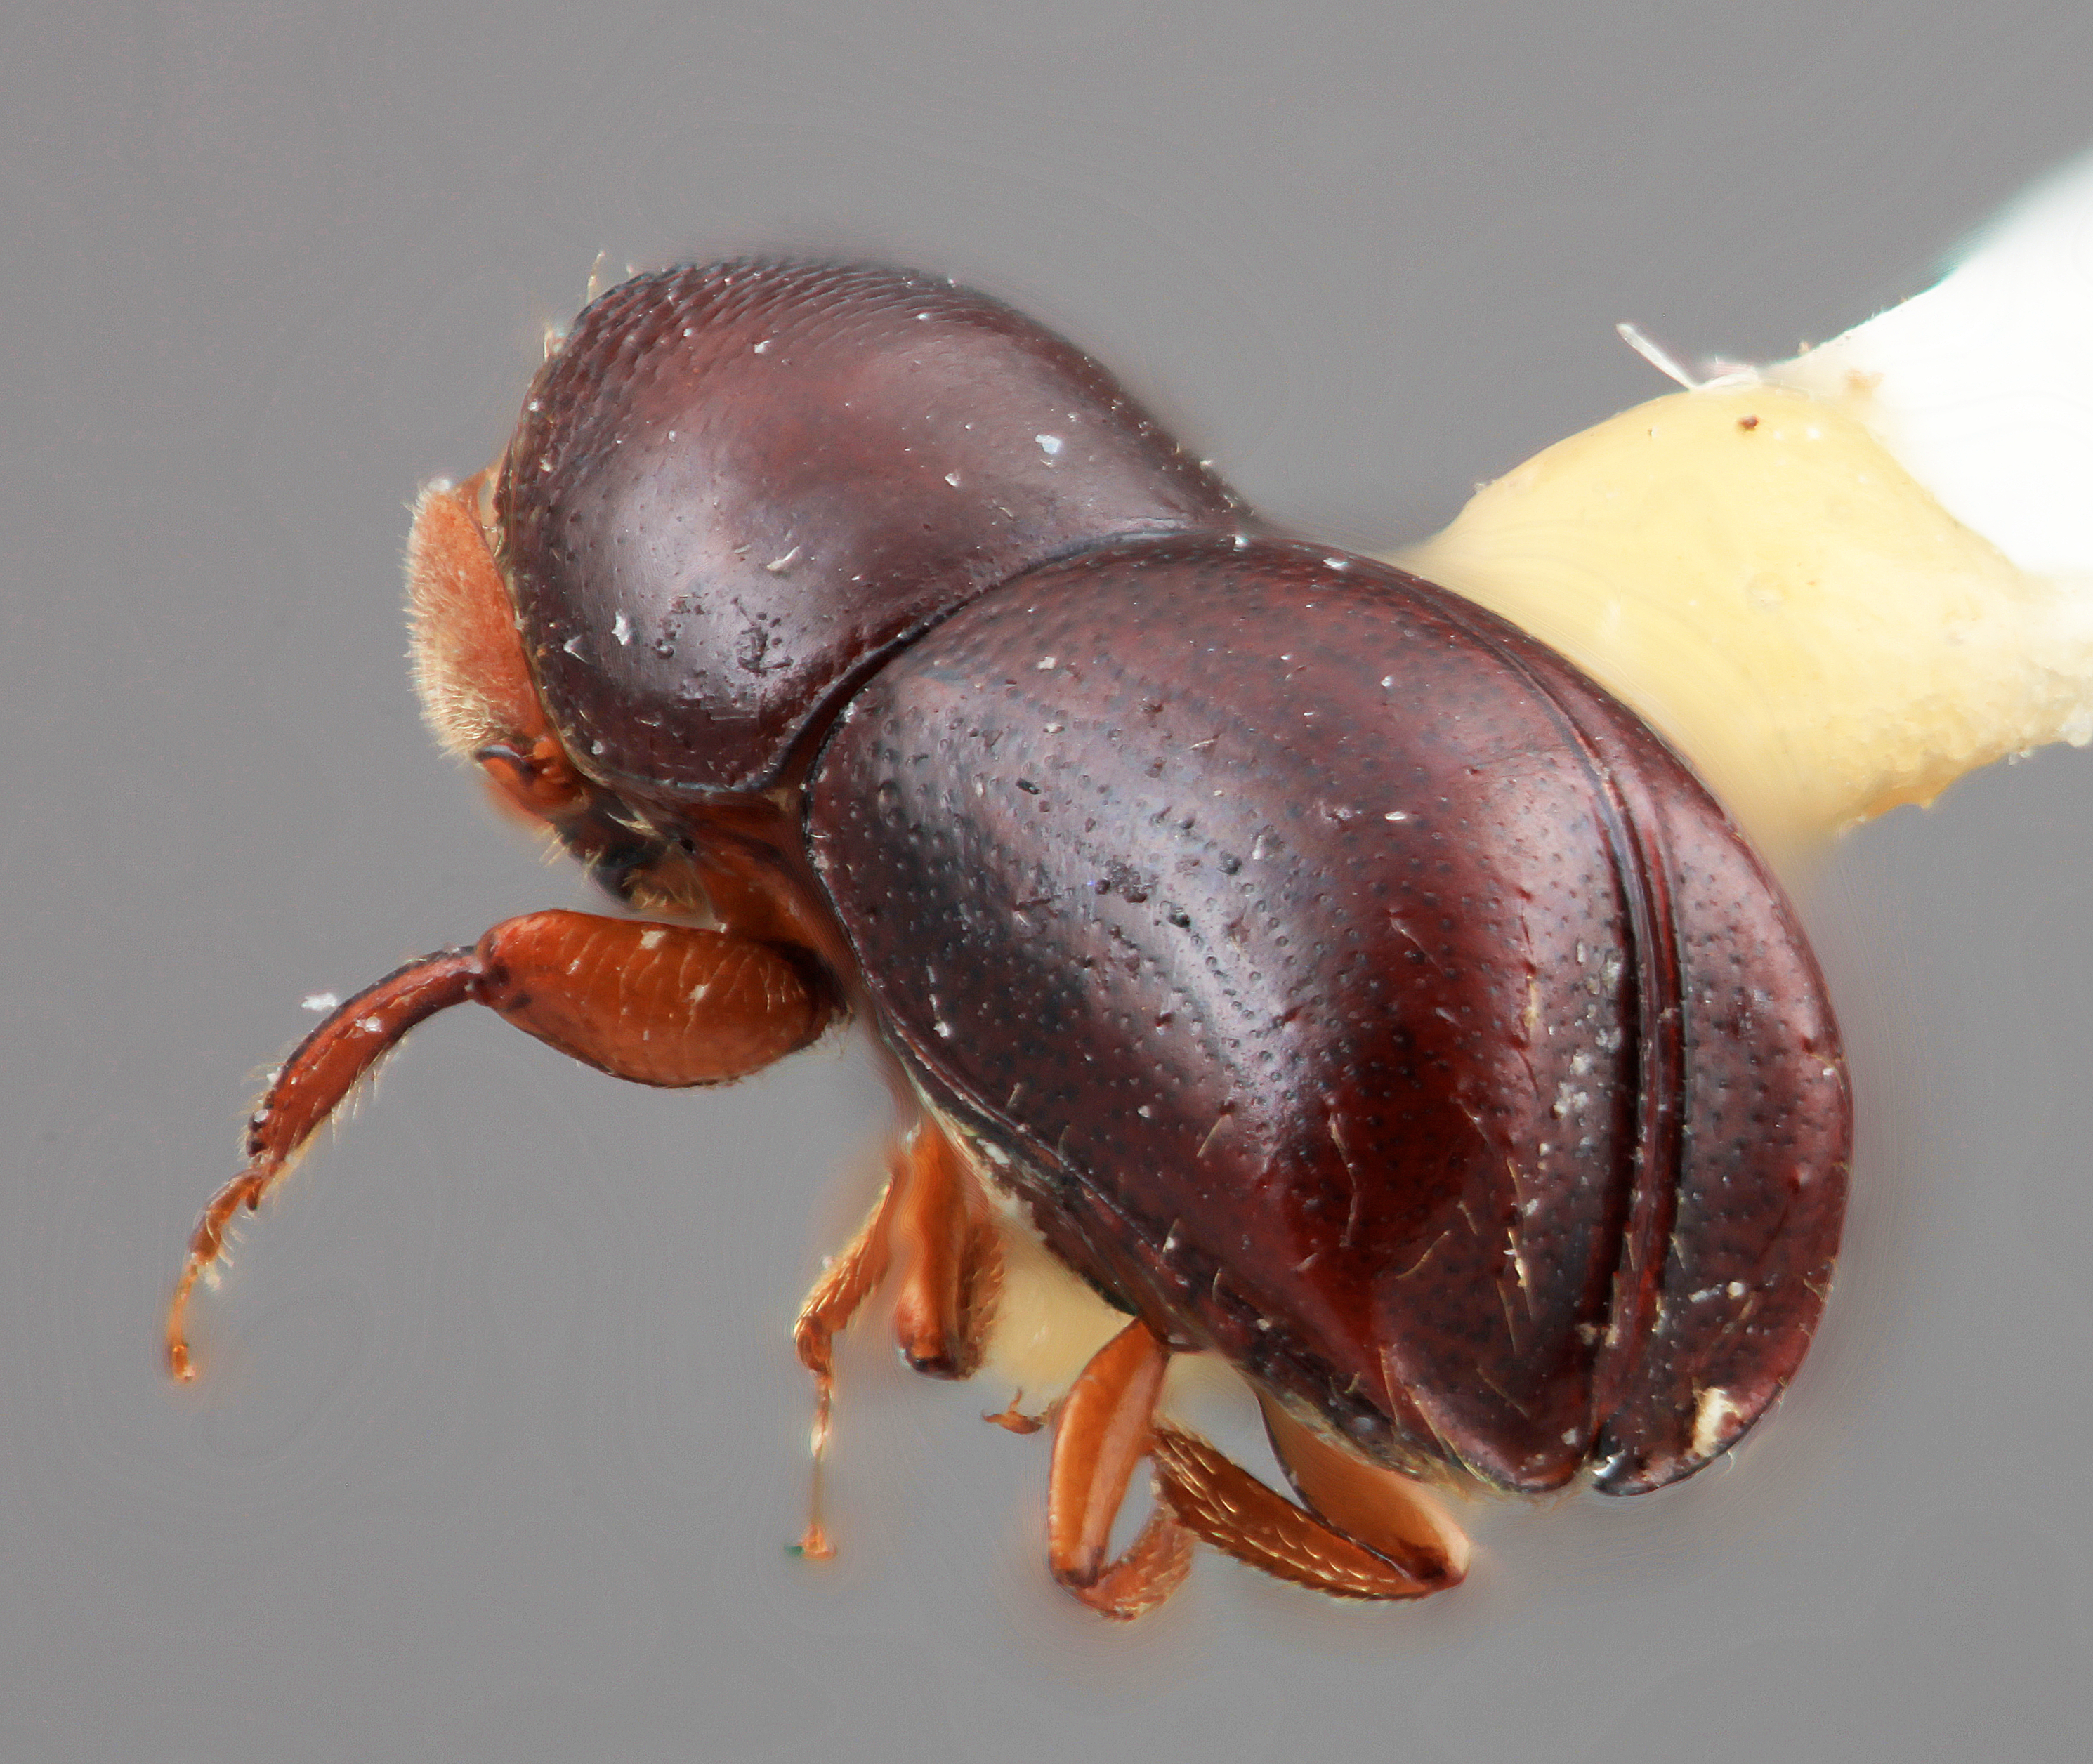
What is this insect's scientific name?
Corthylus sobrinus
